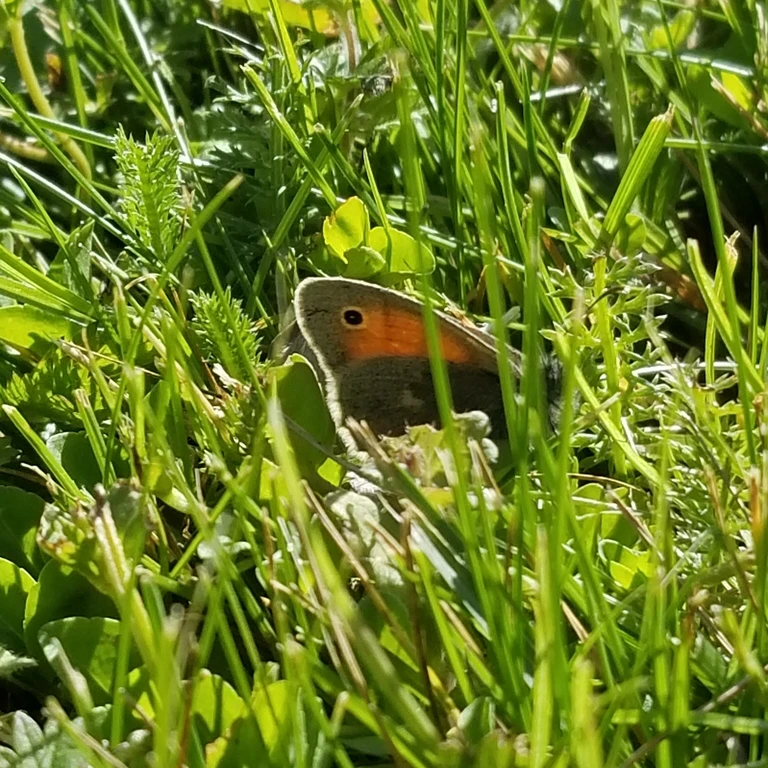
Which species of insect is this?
Coenonympha pamphilus
